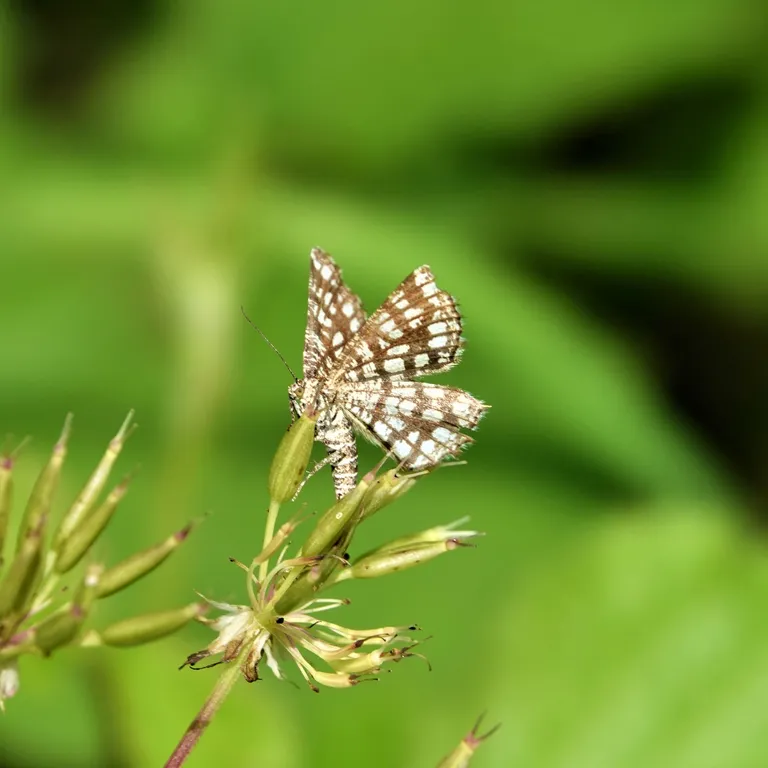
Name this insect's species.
Chiasmia clathrata
